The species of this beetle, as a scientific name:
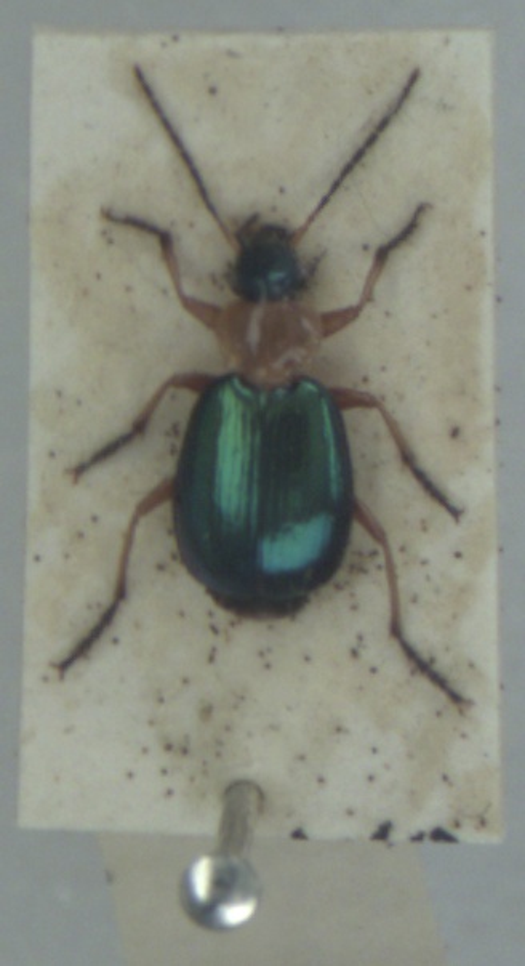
Lebia chlorocephala
